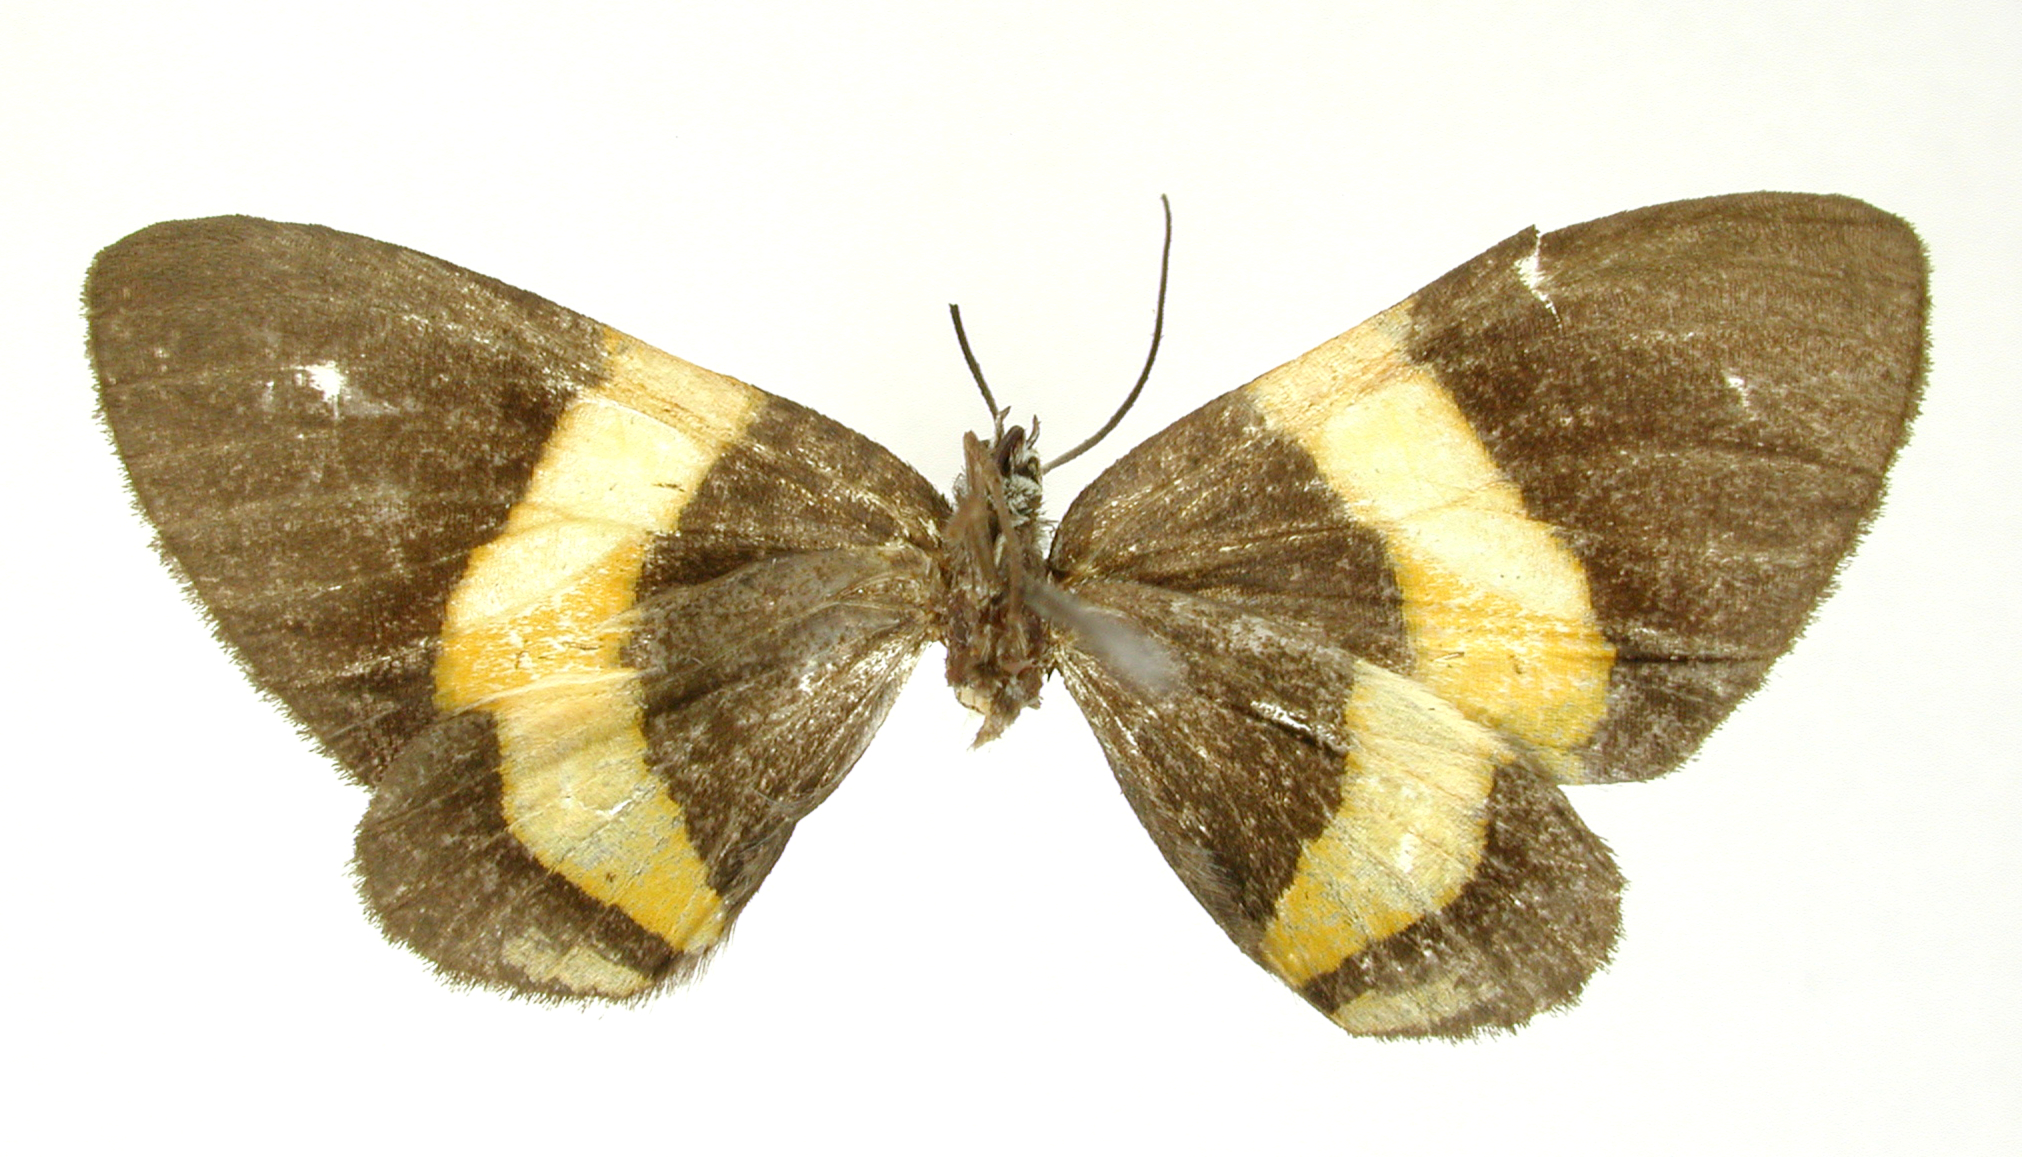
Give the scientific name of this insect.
Erateina flavisecta
